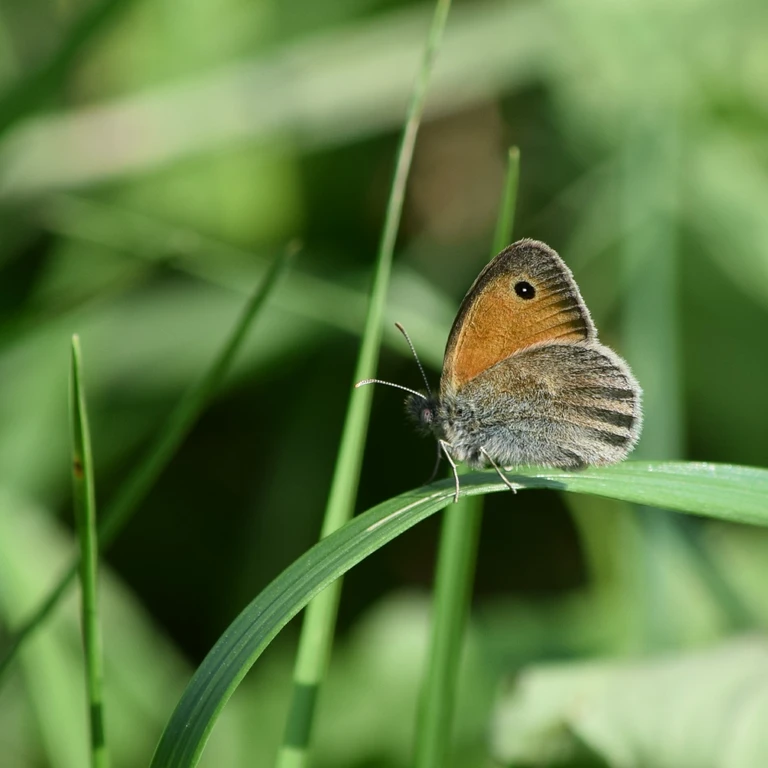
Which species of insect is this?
Coenonympha pamphilus
